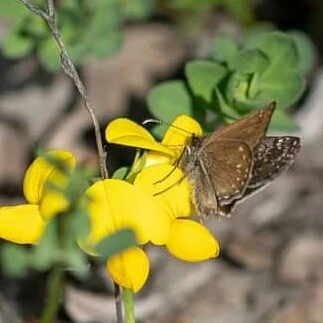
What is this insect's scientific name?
Erynnis tages
